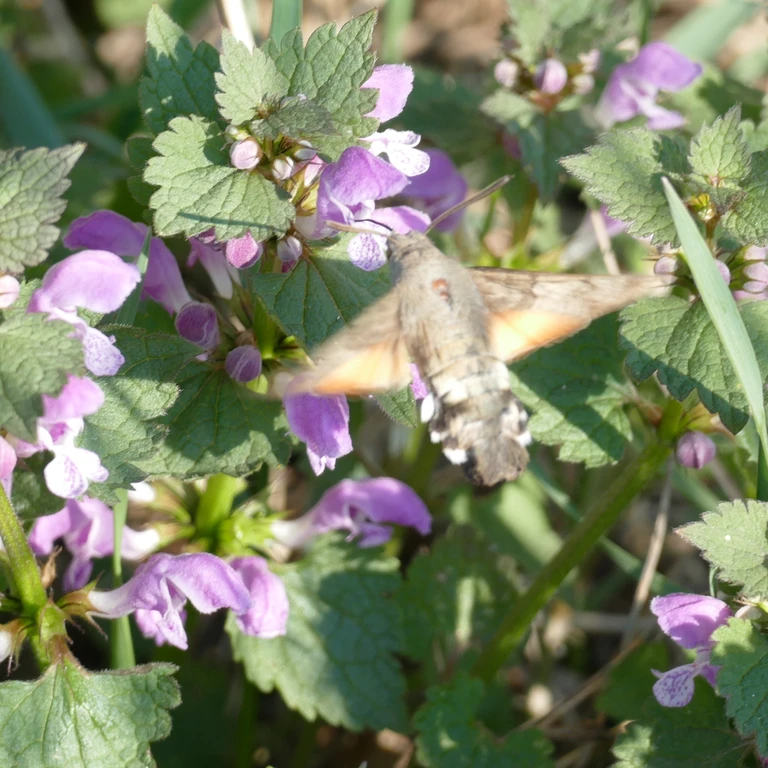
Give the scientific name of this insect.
Macroglossum stellatarum
